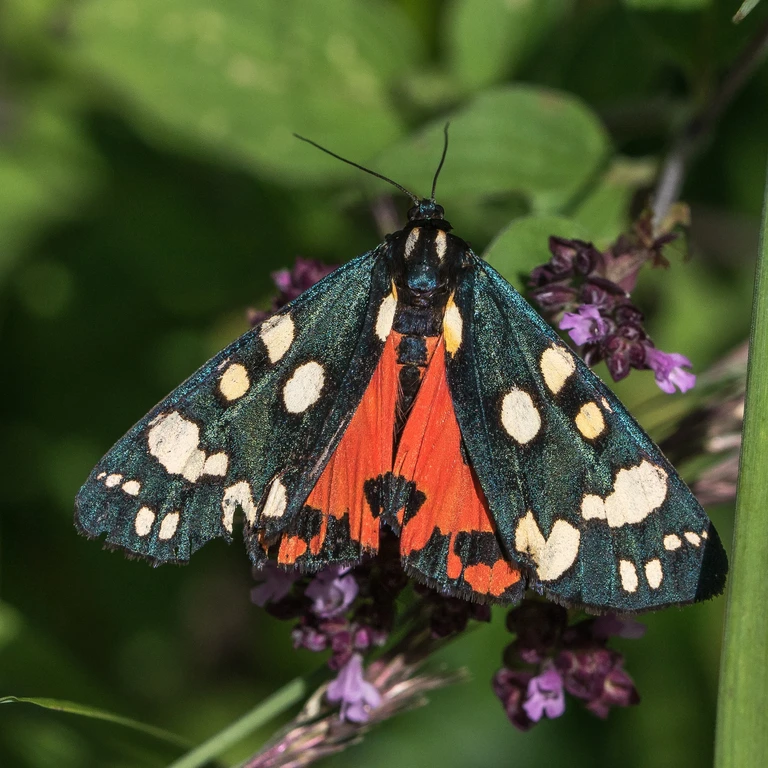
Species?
Callimorpha dominula
